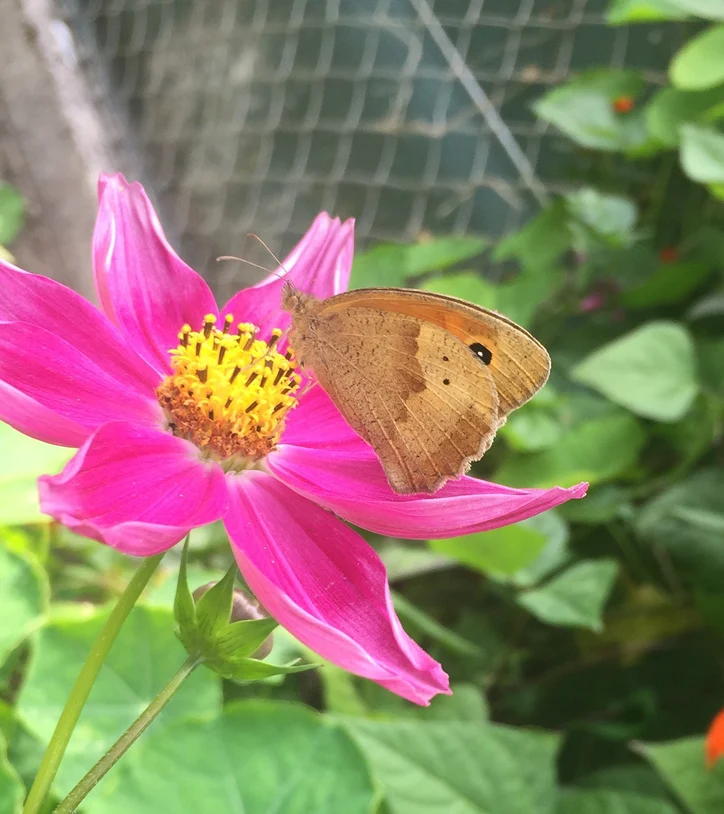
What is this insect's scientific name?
Maniola jurtina
